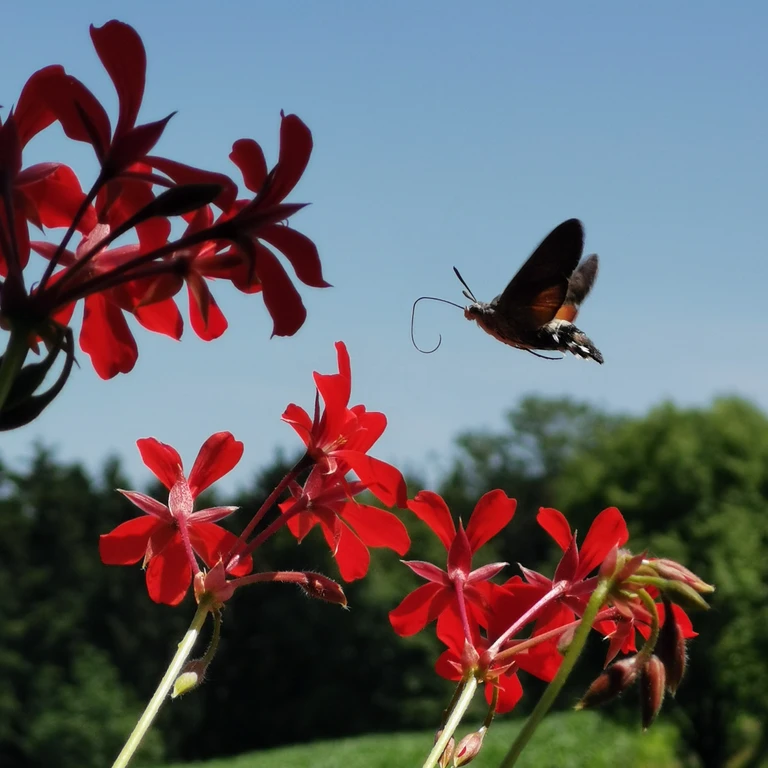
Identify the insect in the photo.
Macroglossum stellatarum
